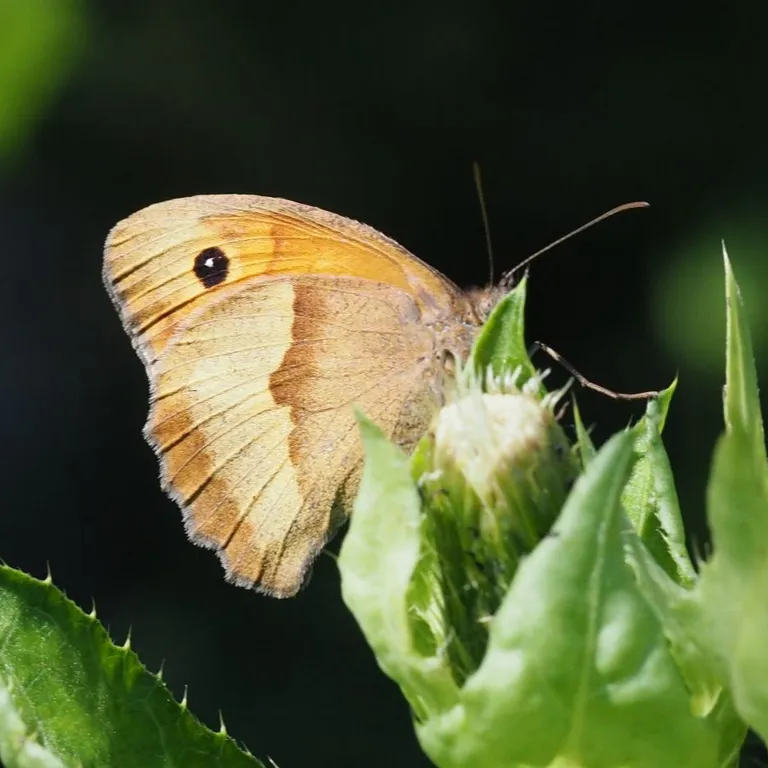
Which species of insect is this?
Maniola jurtina
